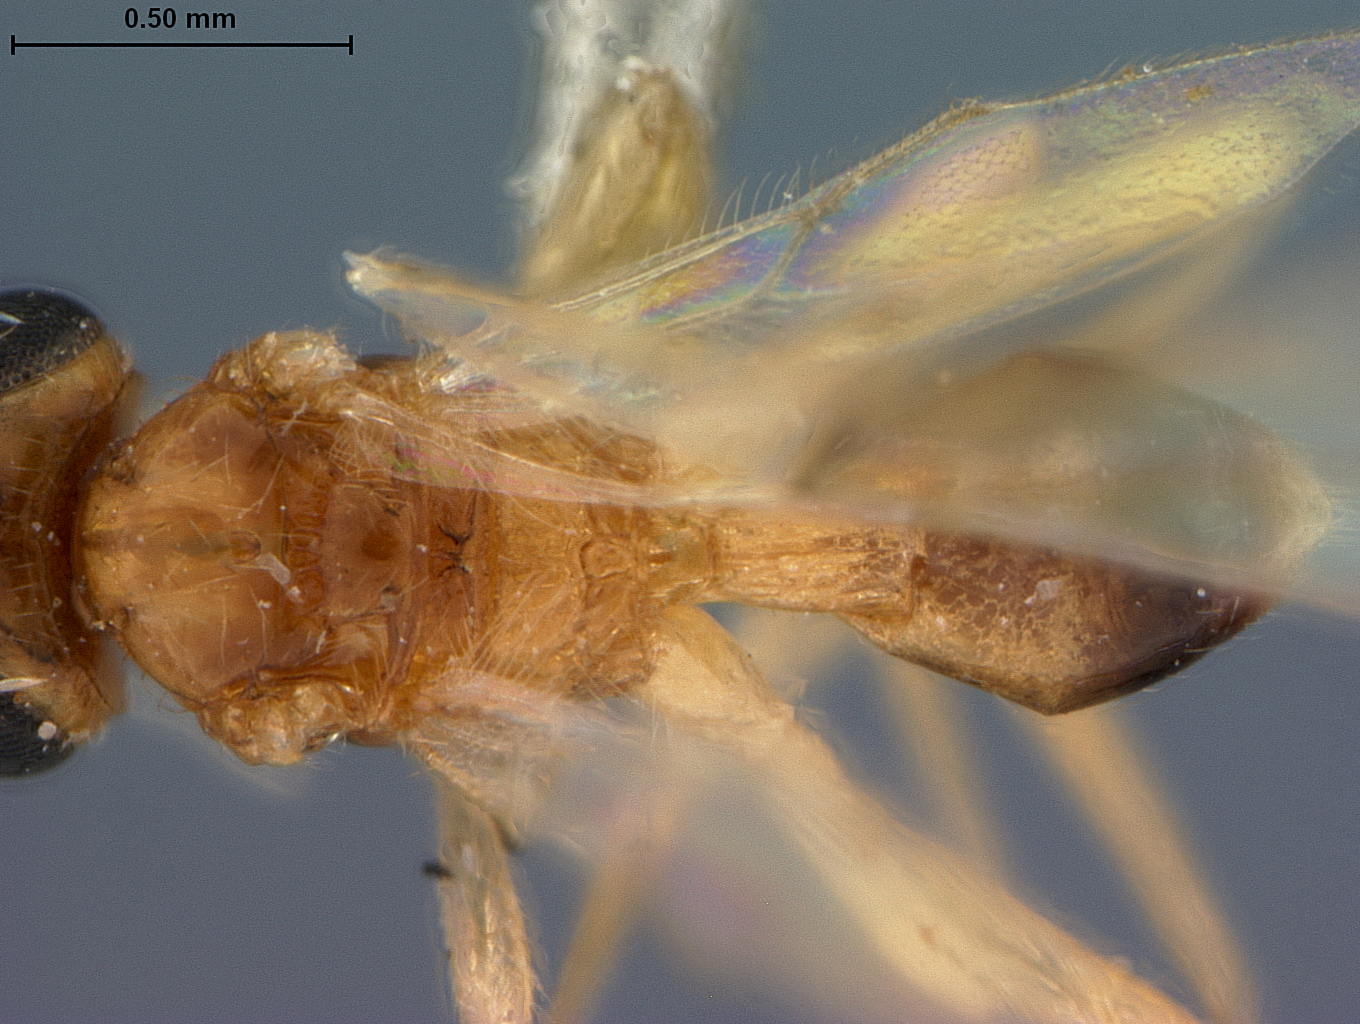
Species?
Neopius grenadanus
